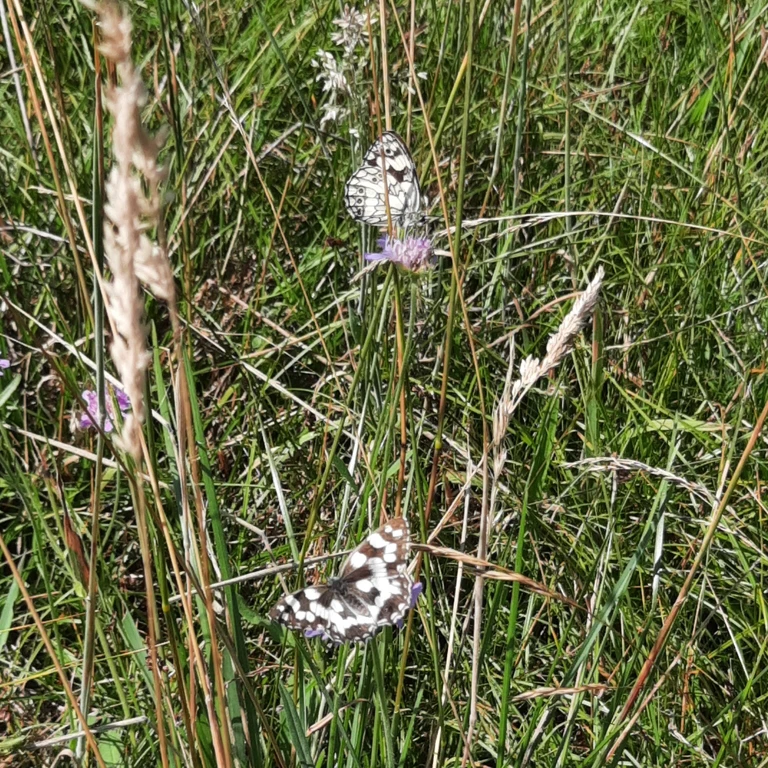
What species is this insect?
Melanargia galathea
